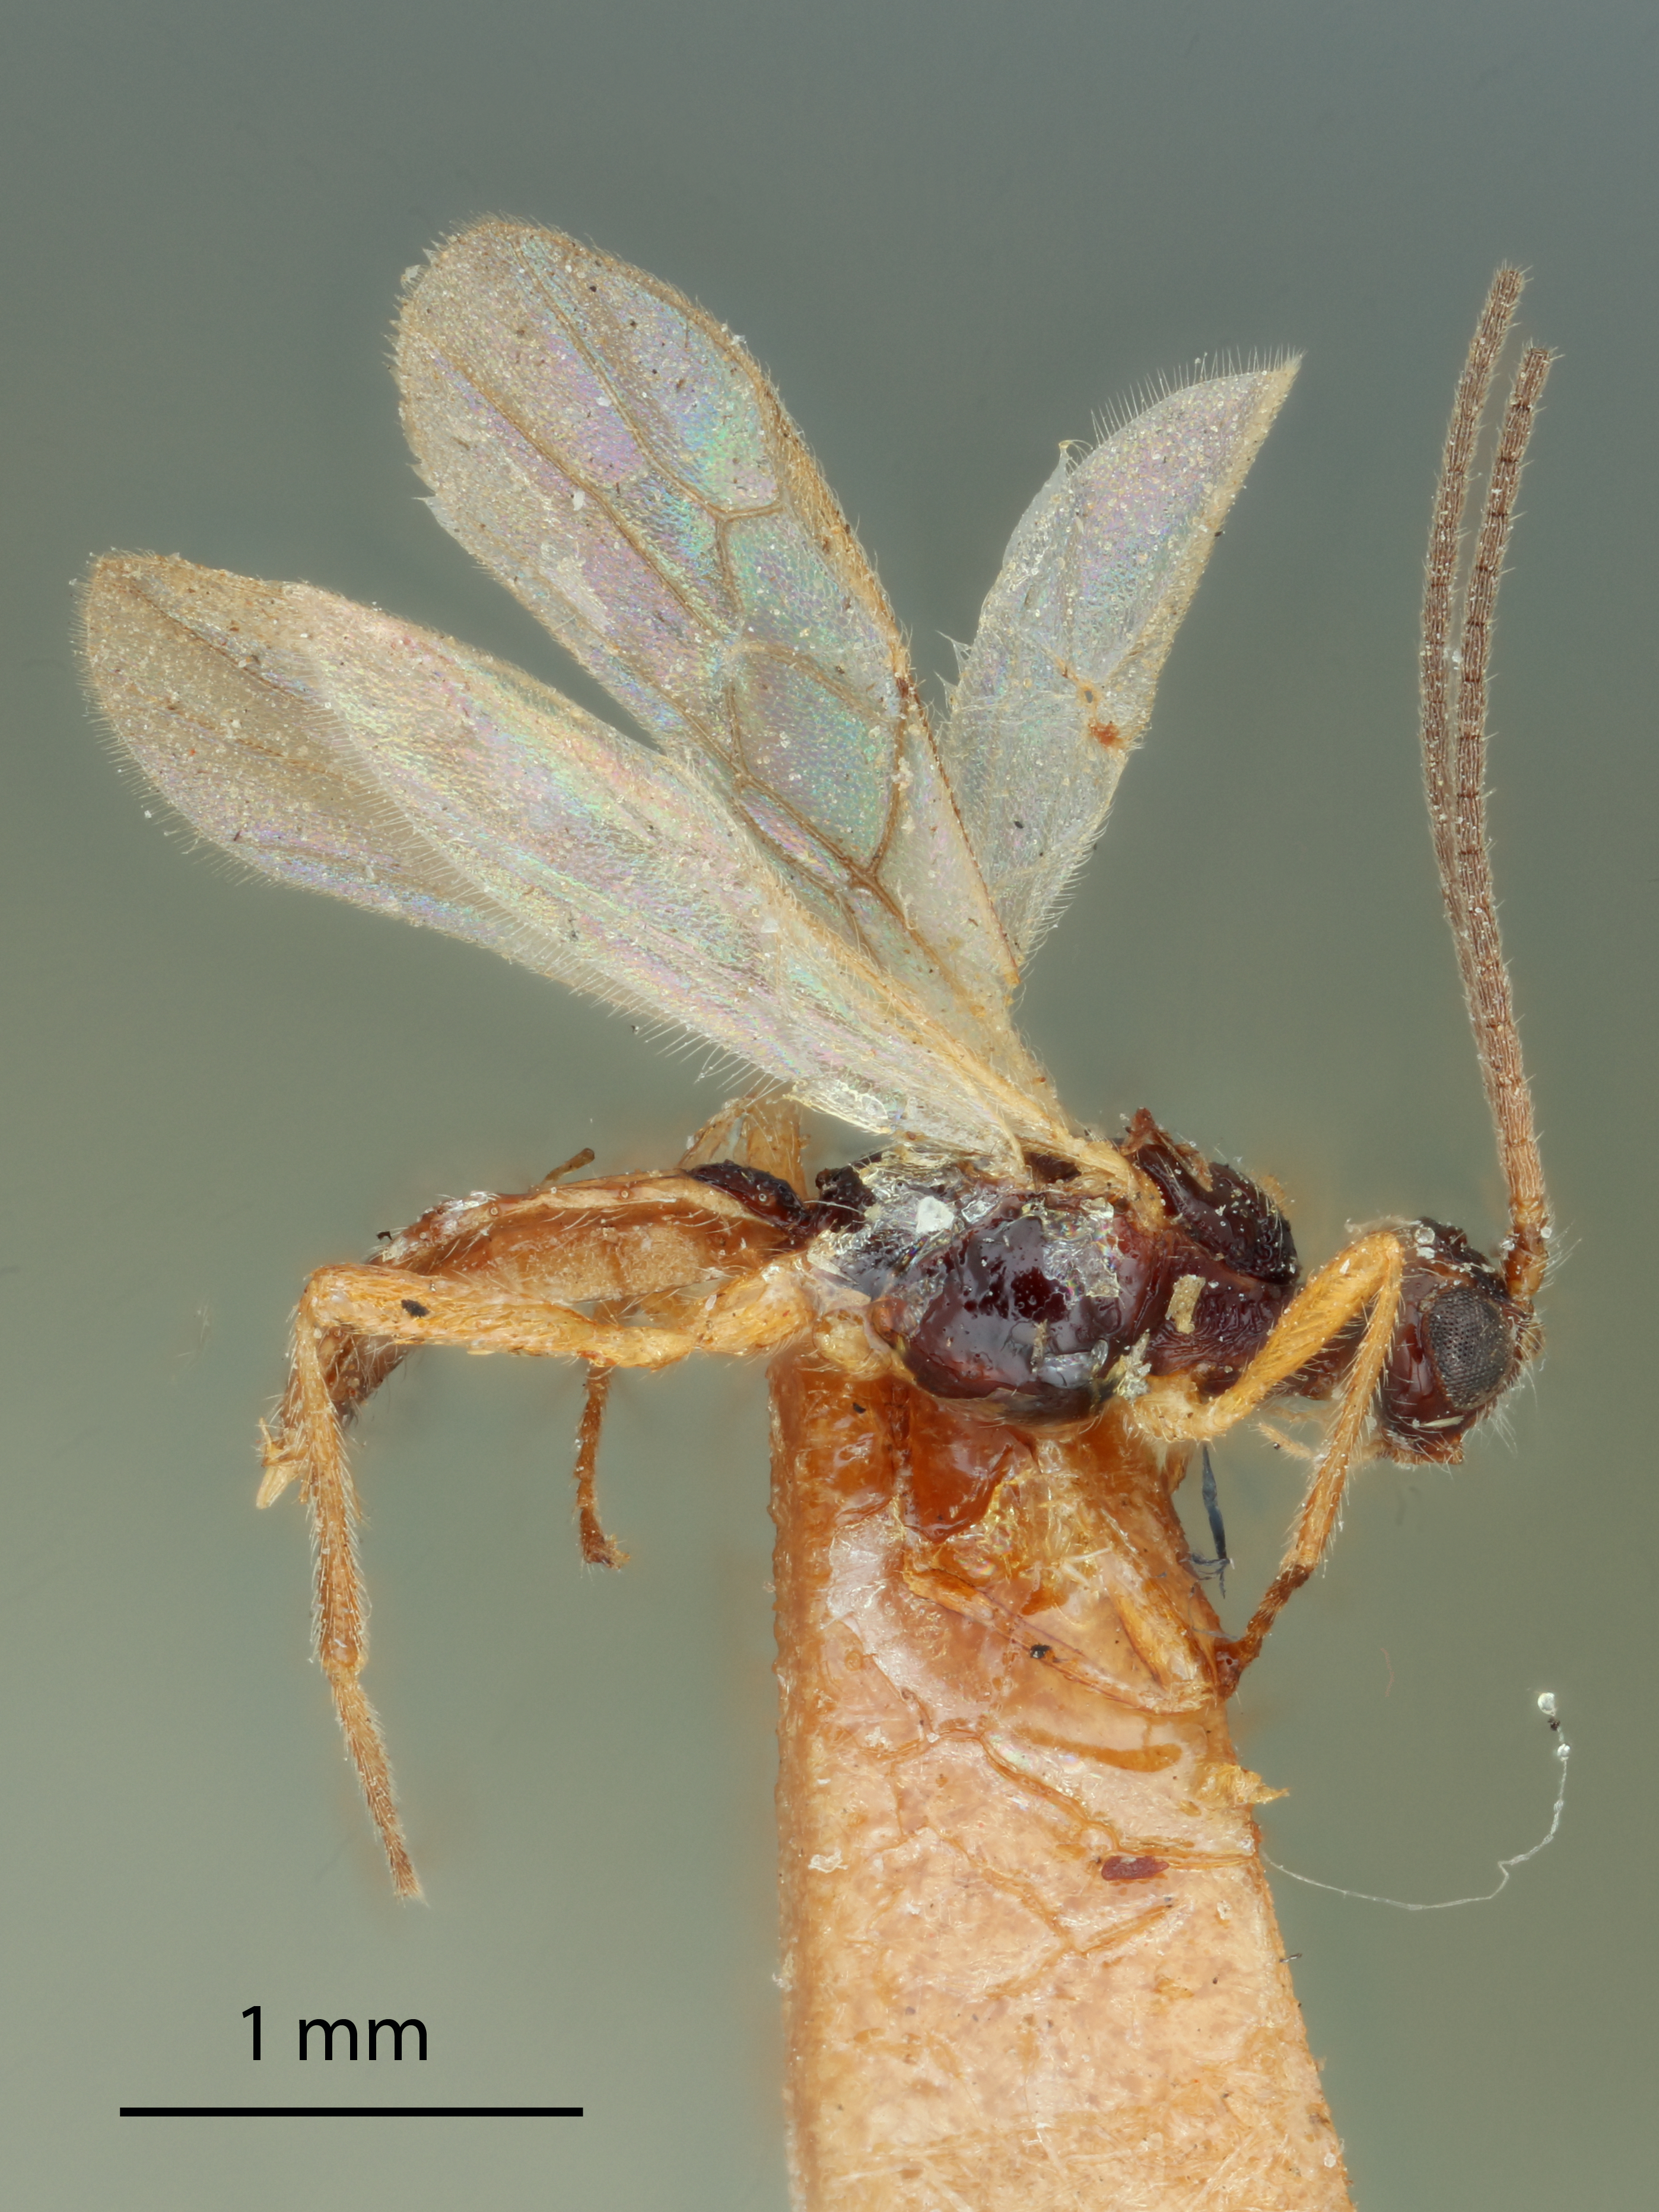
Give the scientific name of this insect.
Hormius erythrogaster
